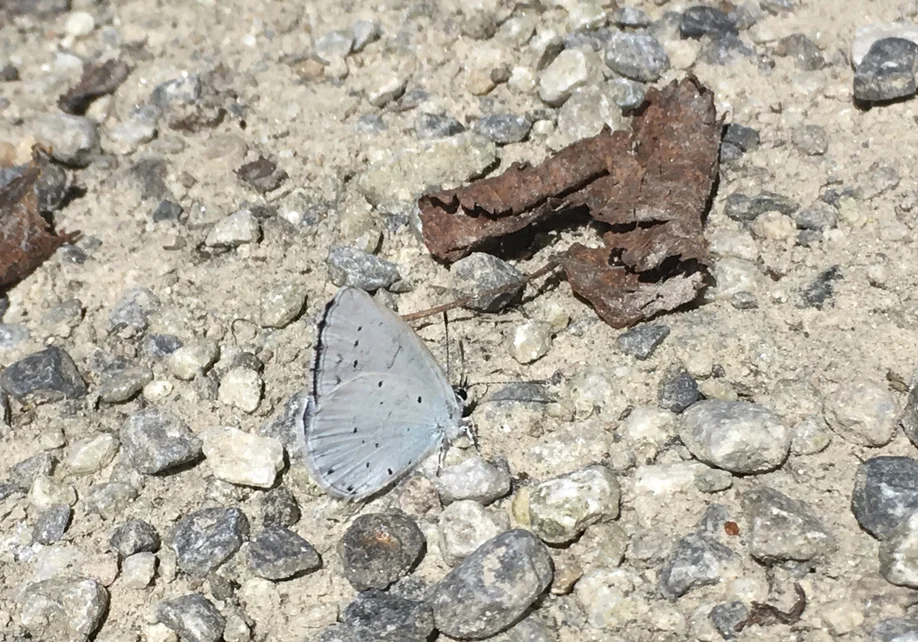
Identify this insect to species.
Celastrina argiolus
